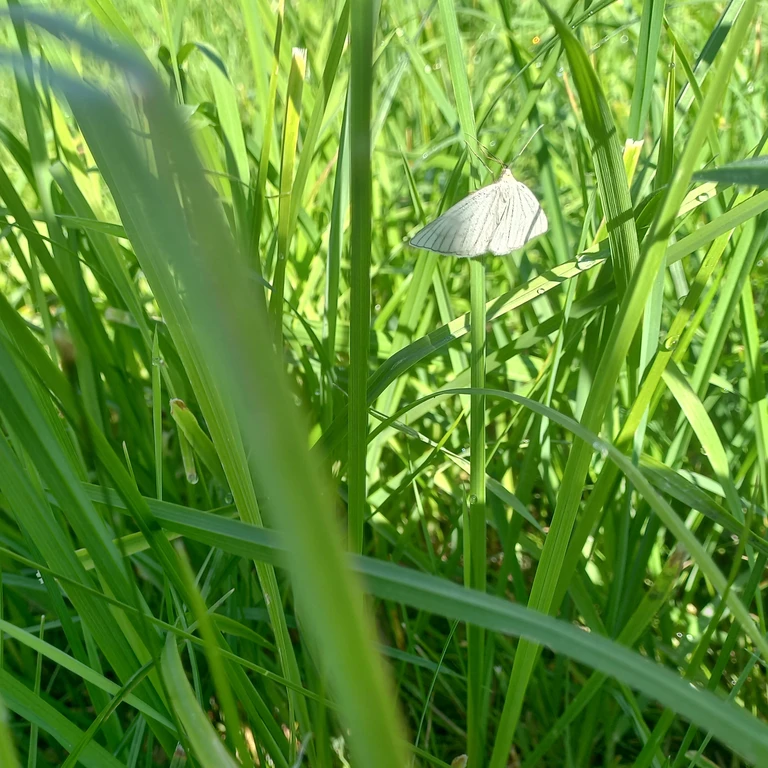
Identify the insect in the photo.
Siona lineata
